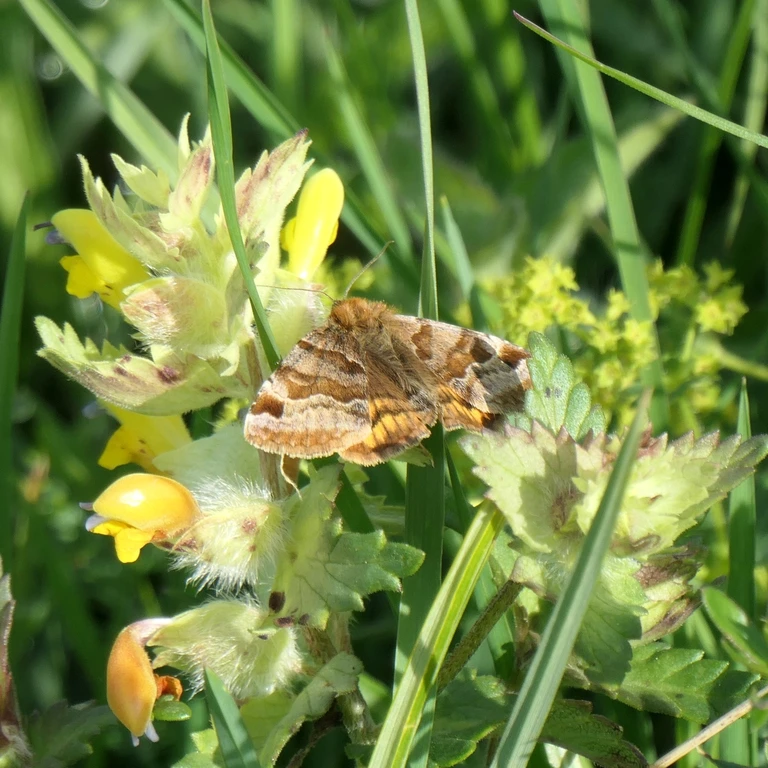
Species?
Euclidia glyphica
